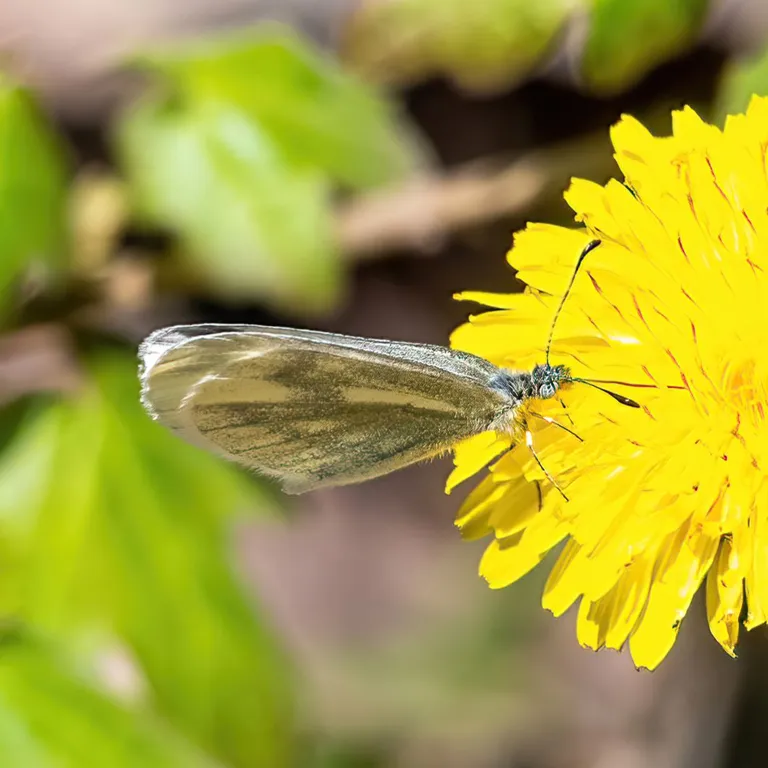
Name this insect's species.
Leptidea sinapis/juvernica
